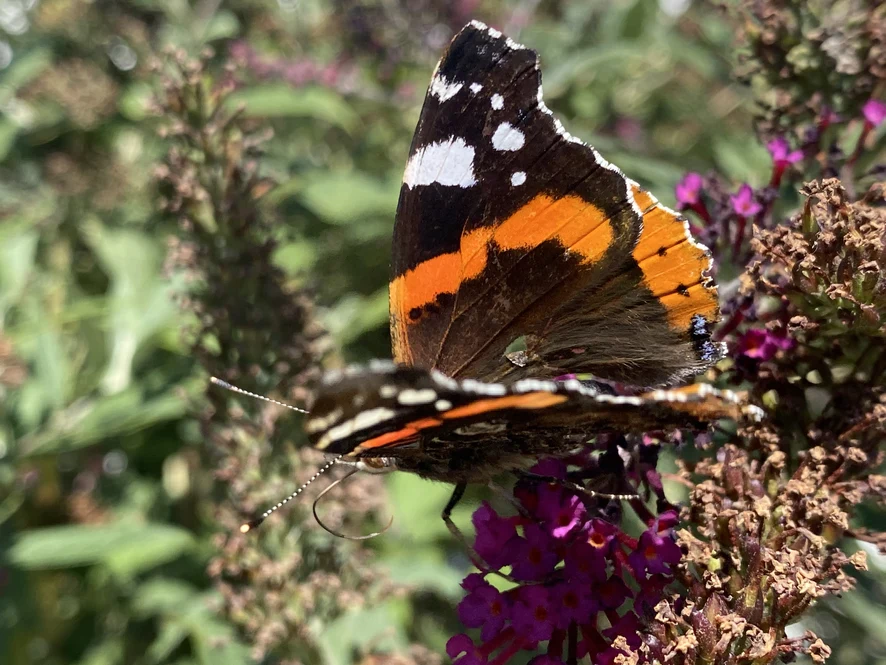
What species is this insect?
Vanessa atalanta
